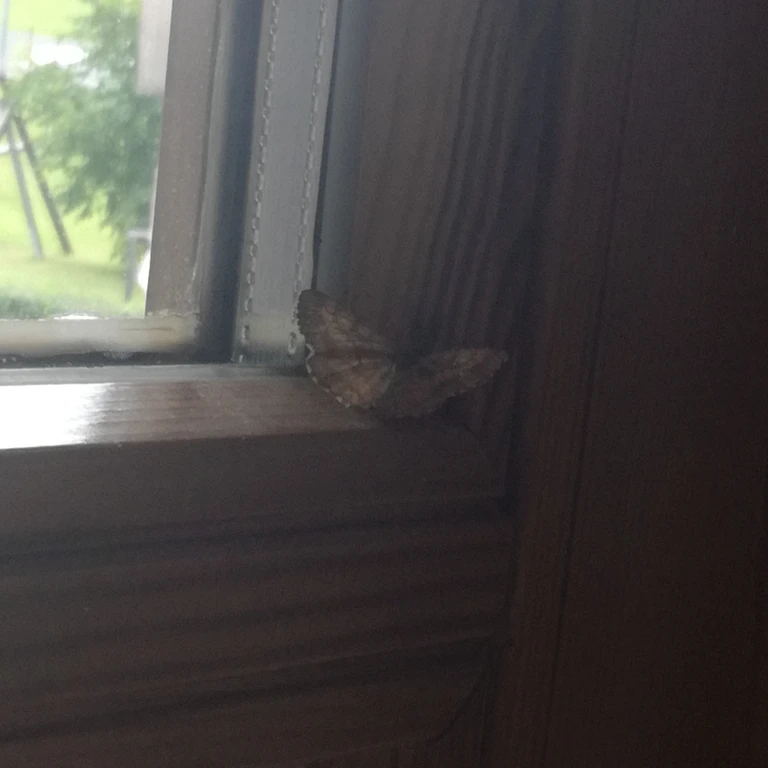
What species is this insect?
Ematurga atomaria
